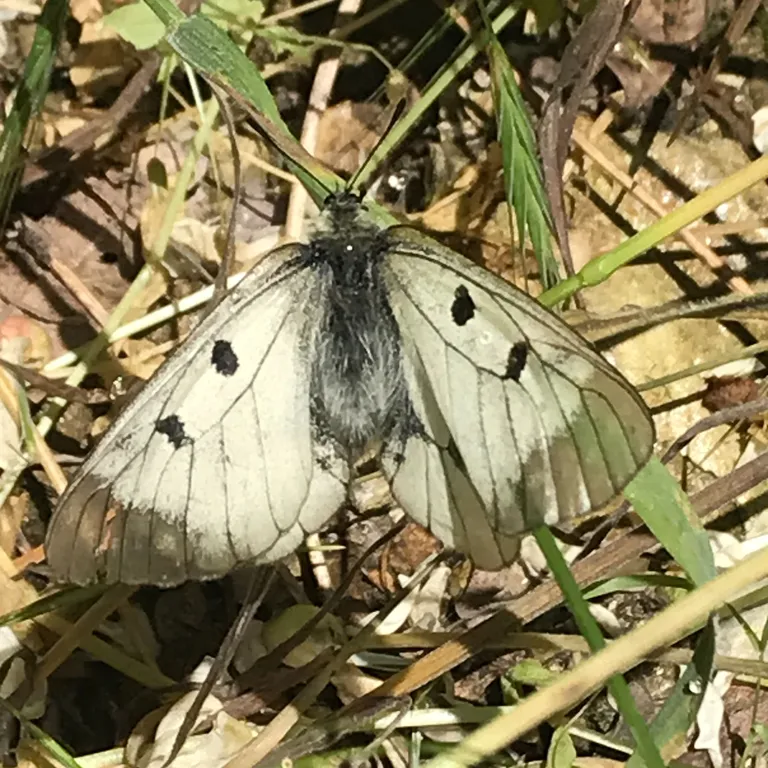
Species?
Parnassius mnemosyne
